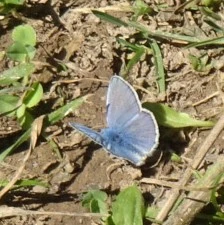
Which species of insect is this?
Polyommatus icarus
